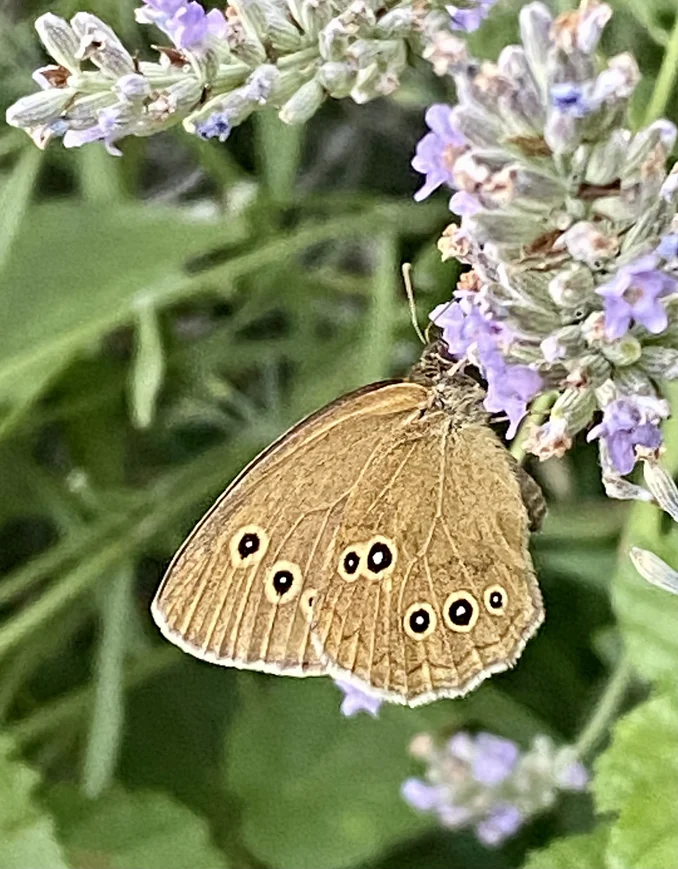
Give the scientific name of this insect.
Aphantopus hyperantus
